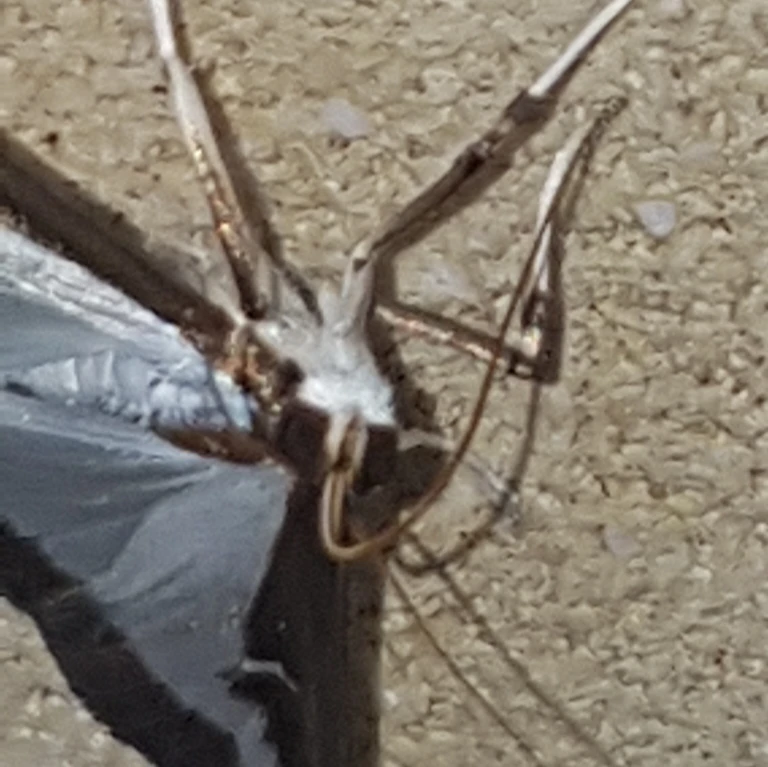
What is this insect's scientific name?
Cydalima perspectalis
